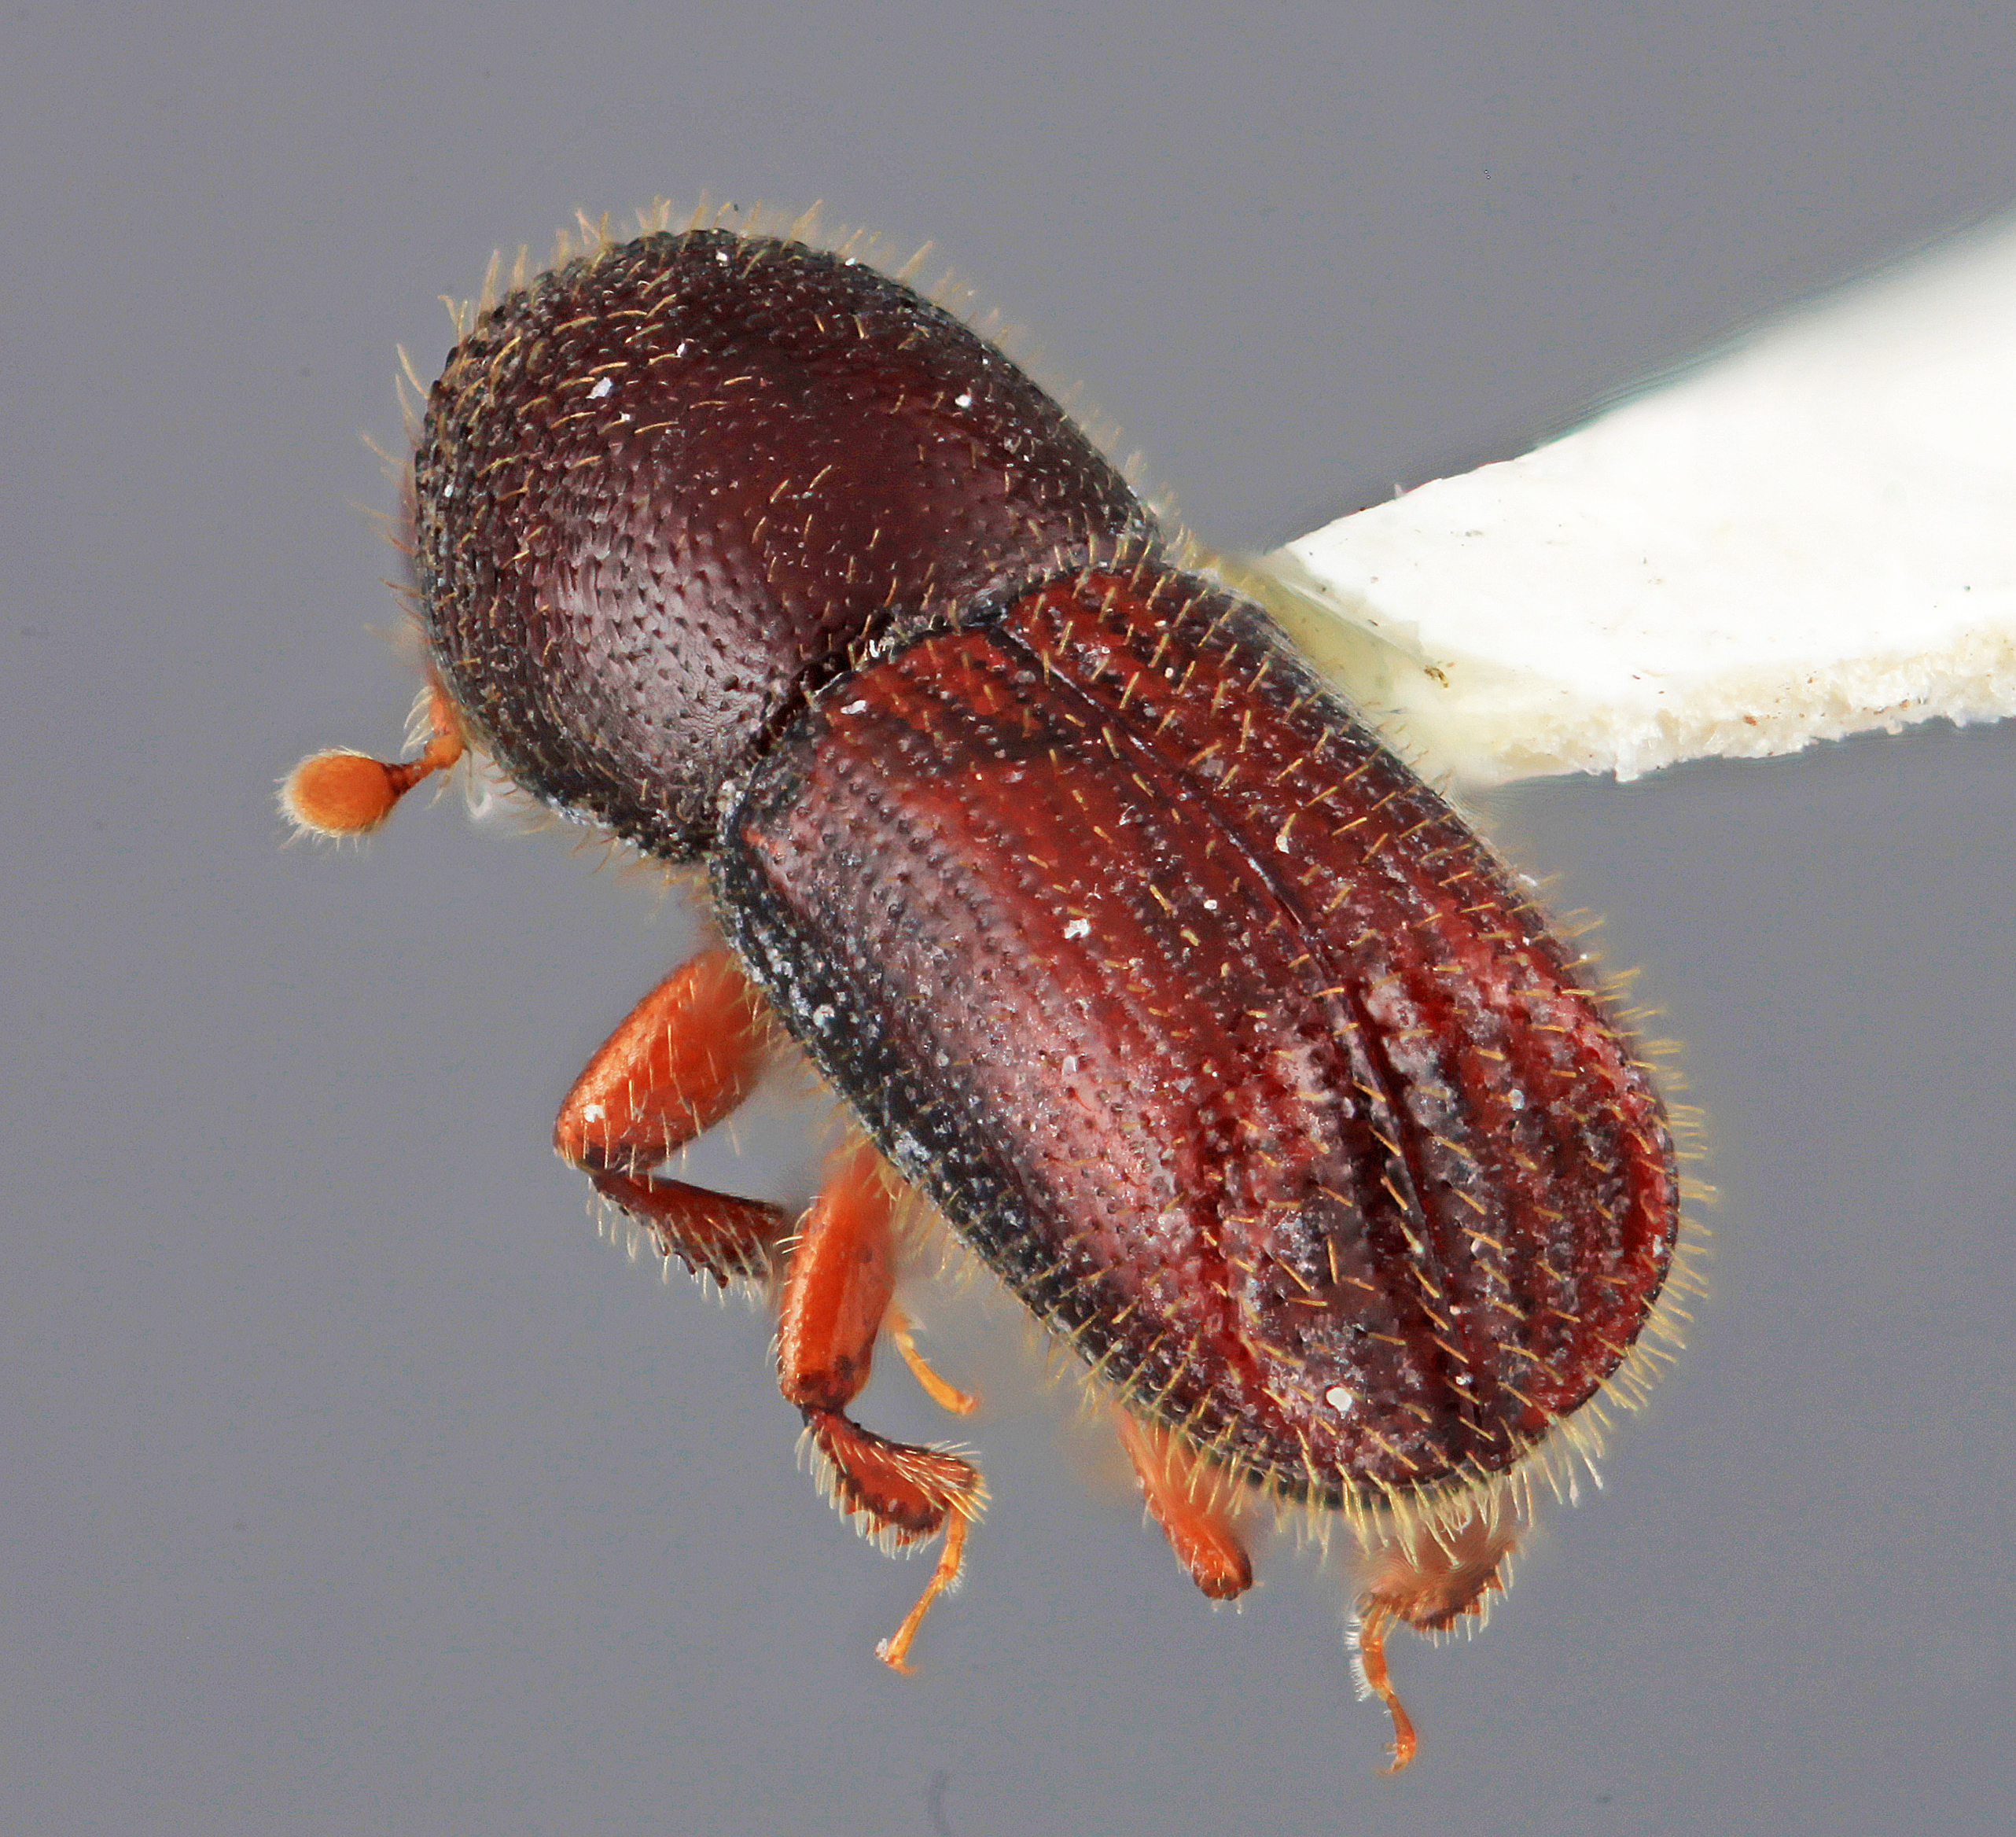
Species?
Dendrocranulus diversus
